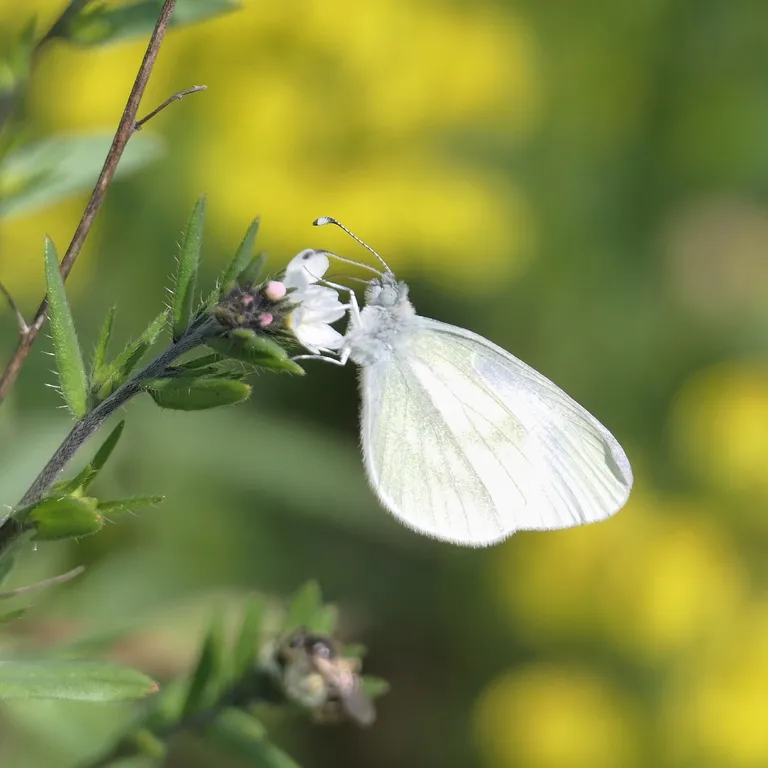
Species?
Leptidea sinapis/juvernica
